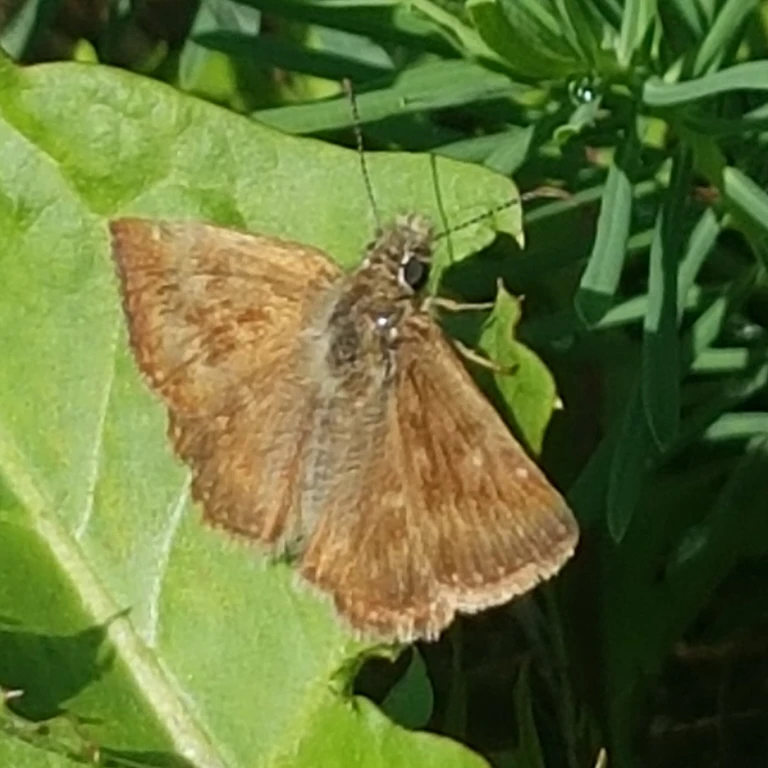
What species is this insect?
Erynnis tages
